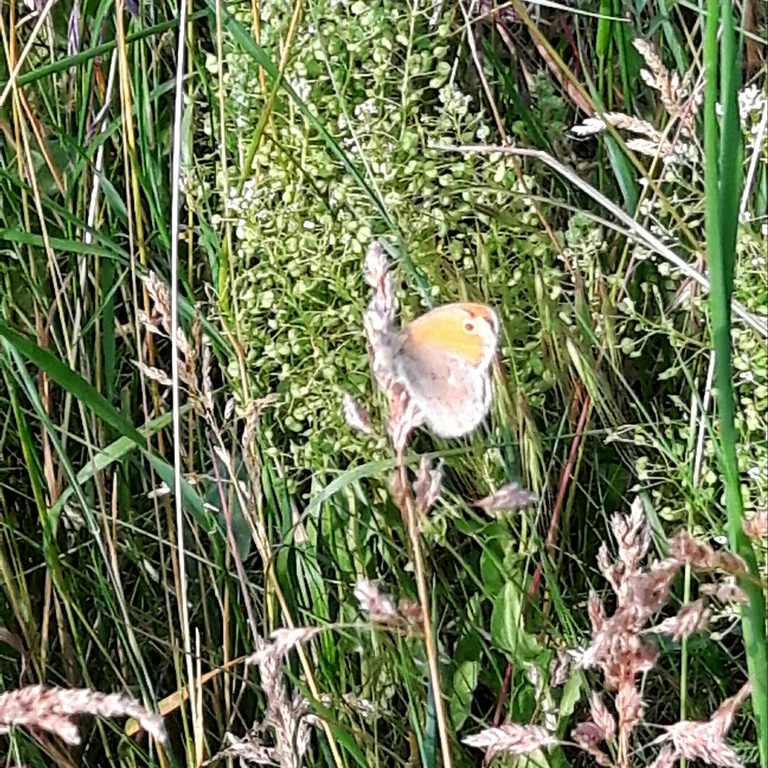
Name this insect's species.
Coenonympha pamphilus
